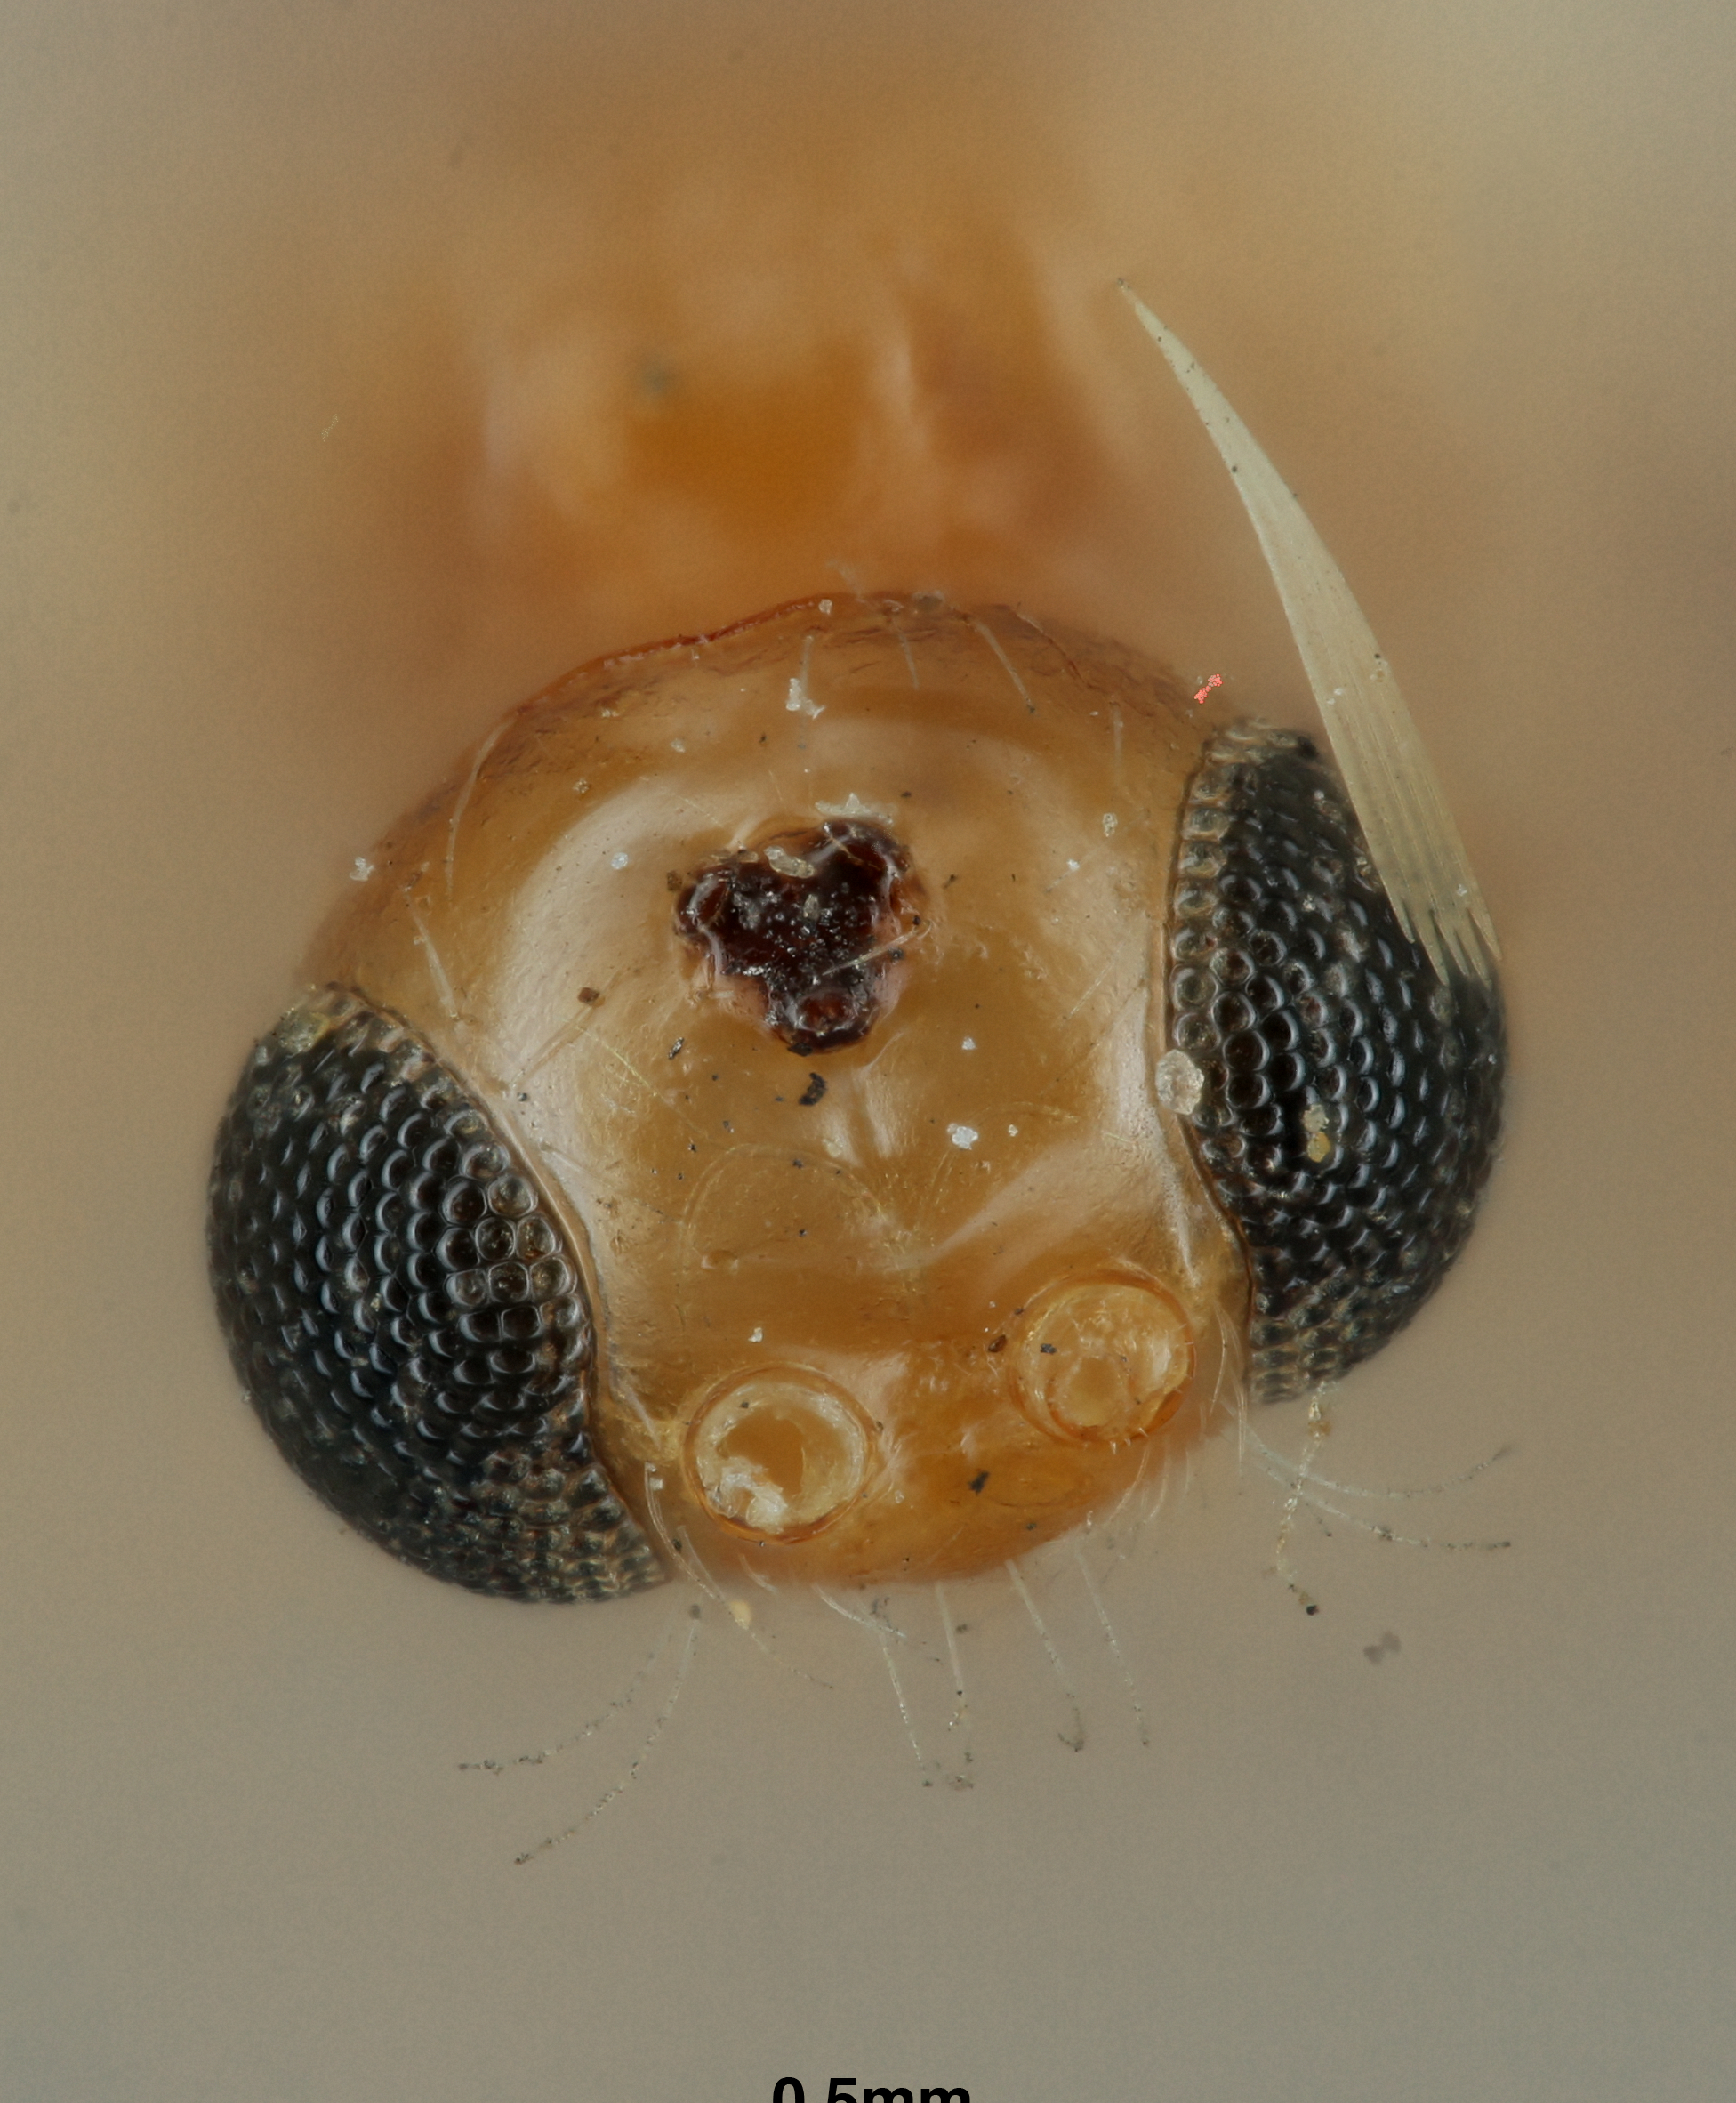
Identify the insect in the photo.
Oncophanes melleus
